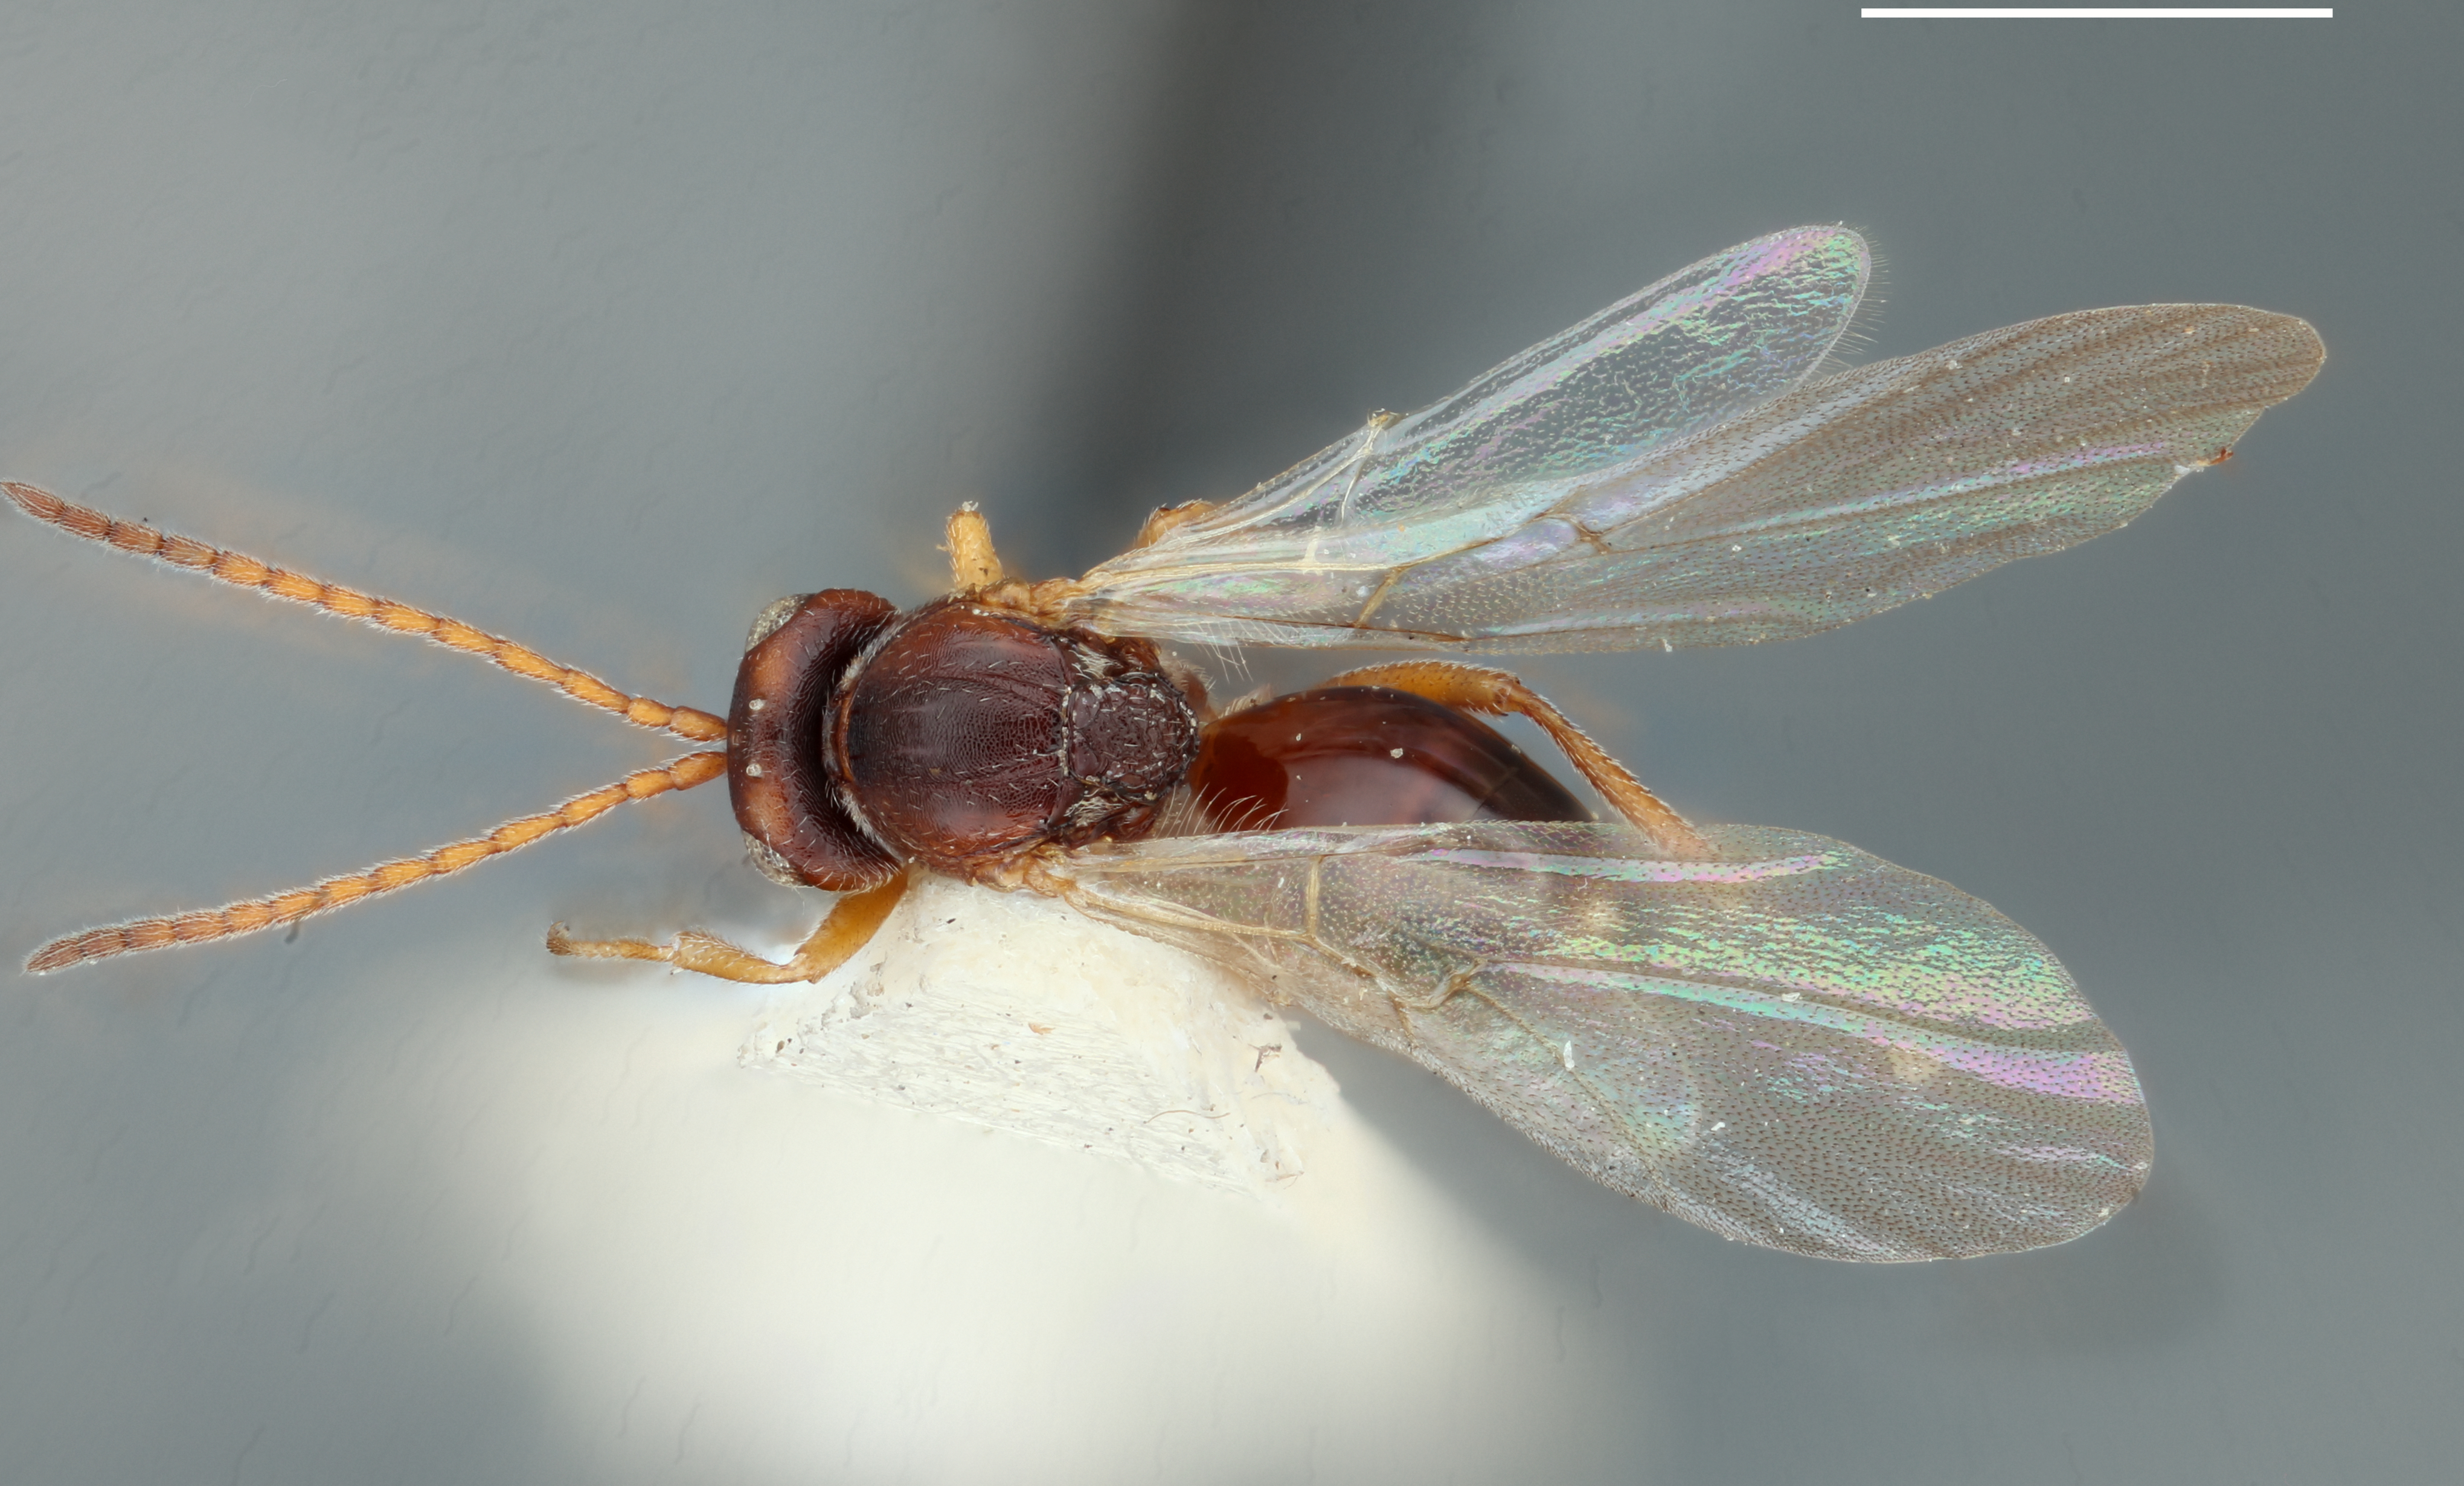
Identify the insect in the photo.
Andricus projectus
